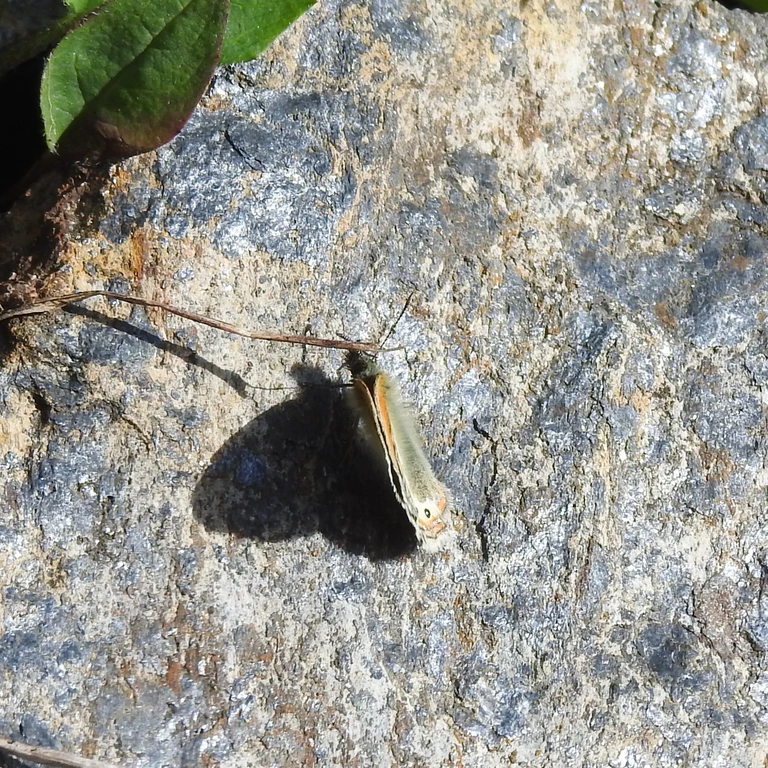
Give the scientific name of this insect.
Coenonympha gardetta
